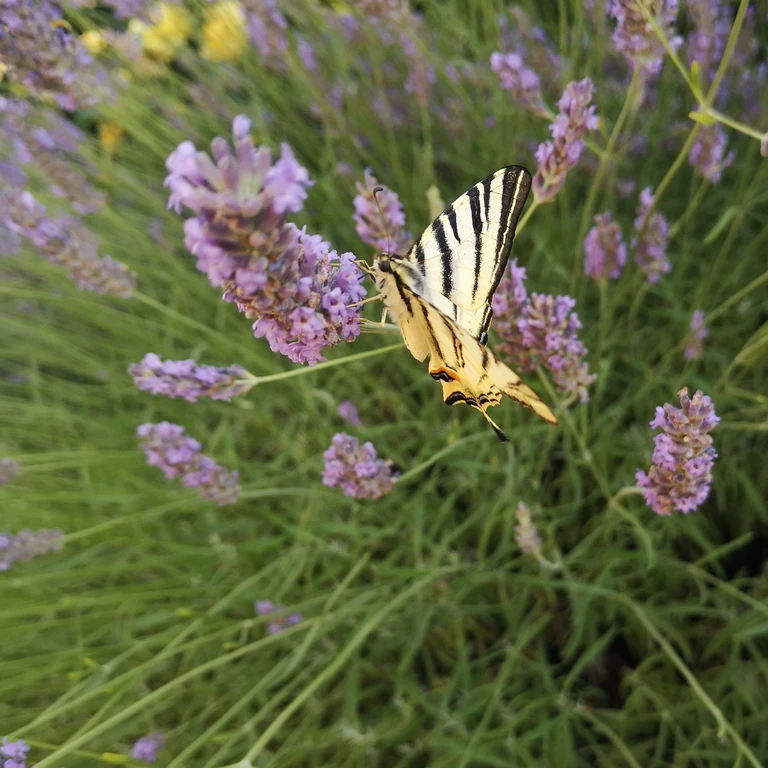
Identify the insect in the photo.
Iphiclides podalirius
